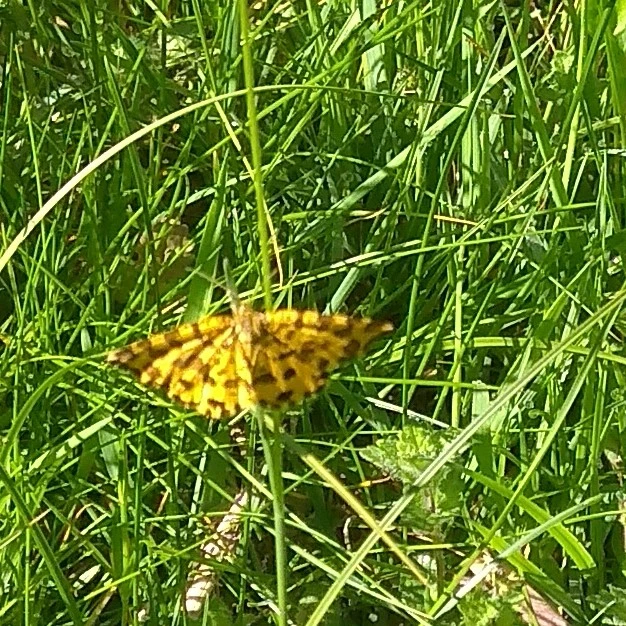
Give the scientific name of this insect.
Pseudopanthera macularia
